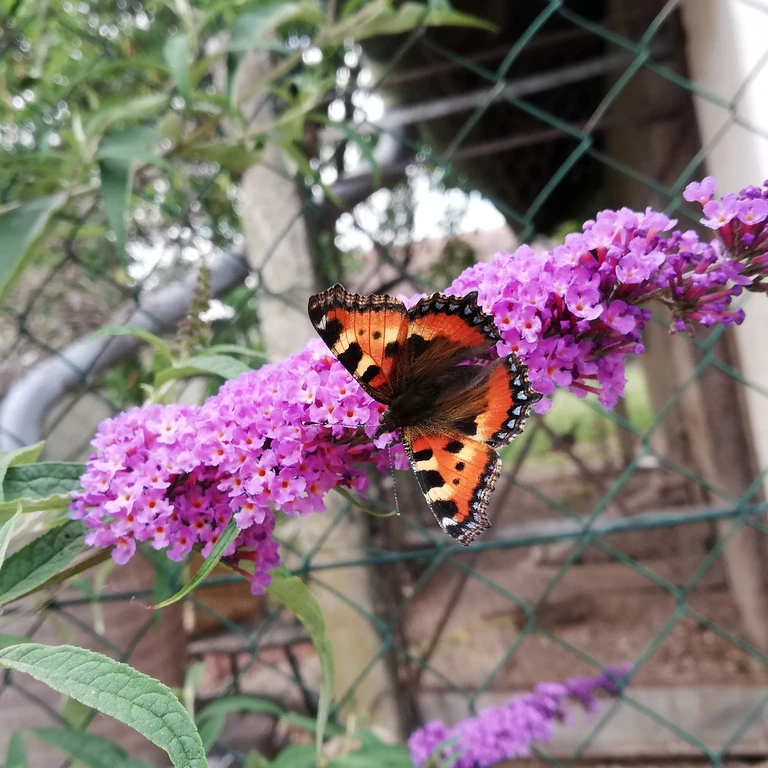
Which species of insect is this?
Aglais urticae
